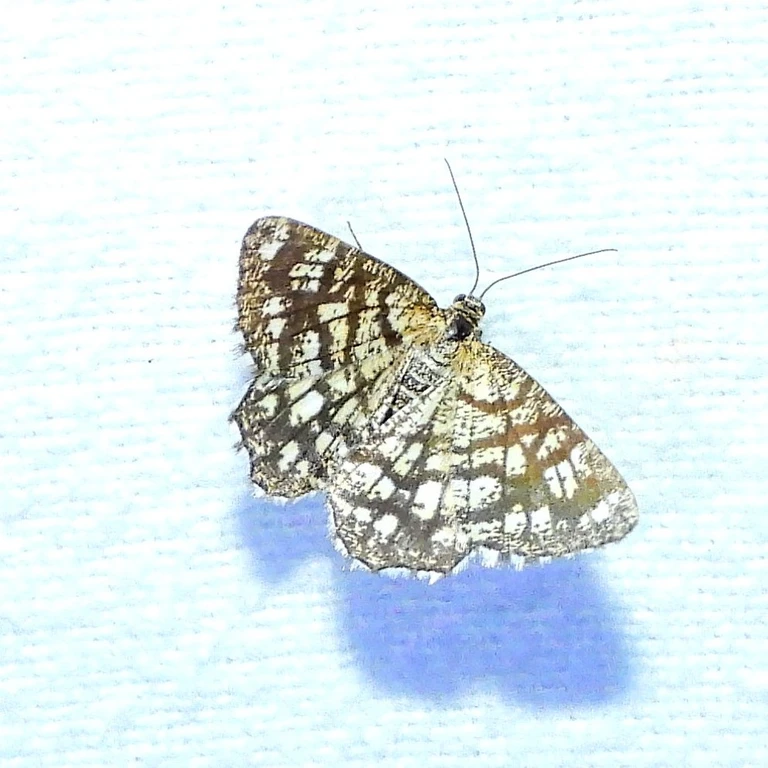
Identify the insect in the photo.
Chiasmia clathrata
